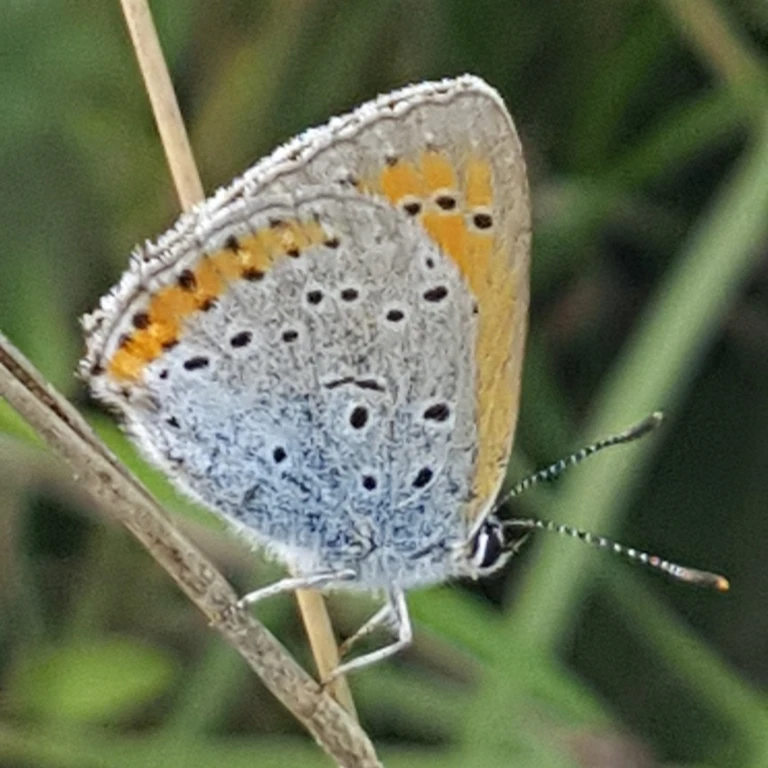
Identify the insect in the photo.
Lycaena dispar
